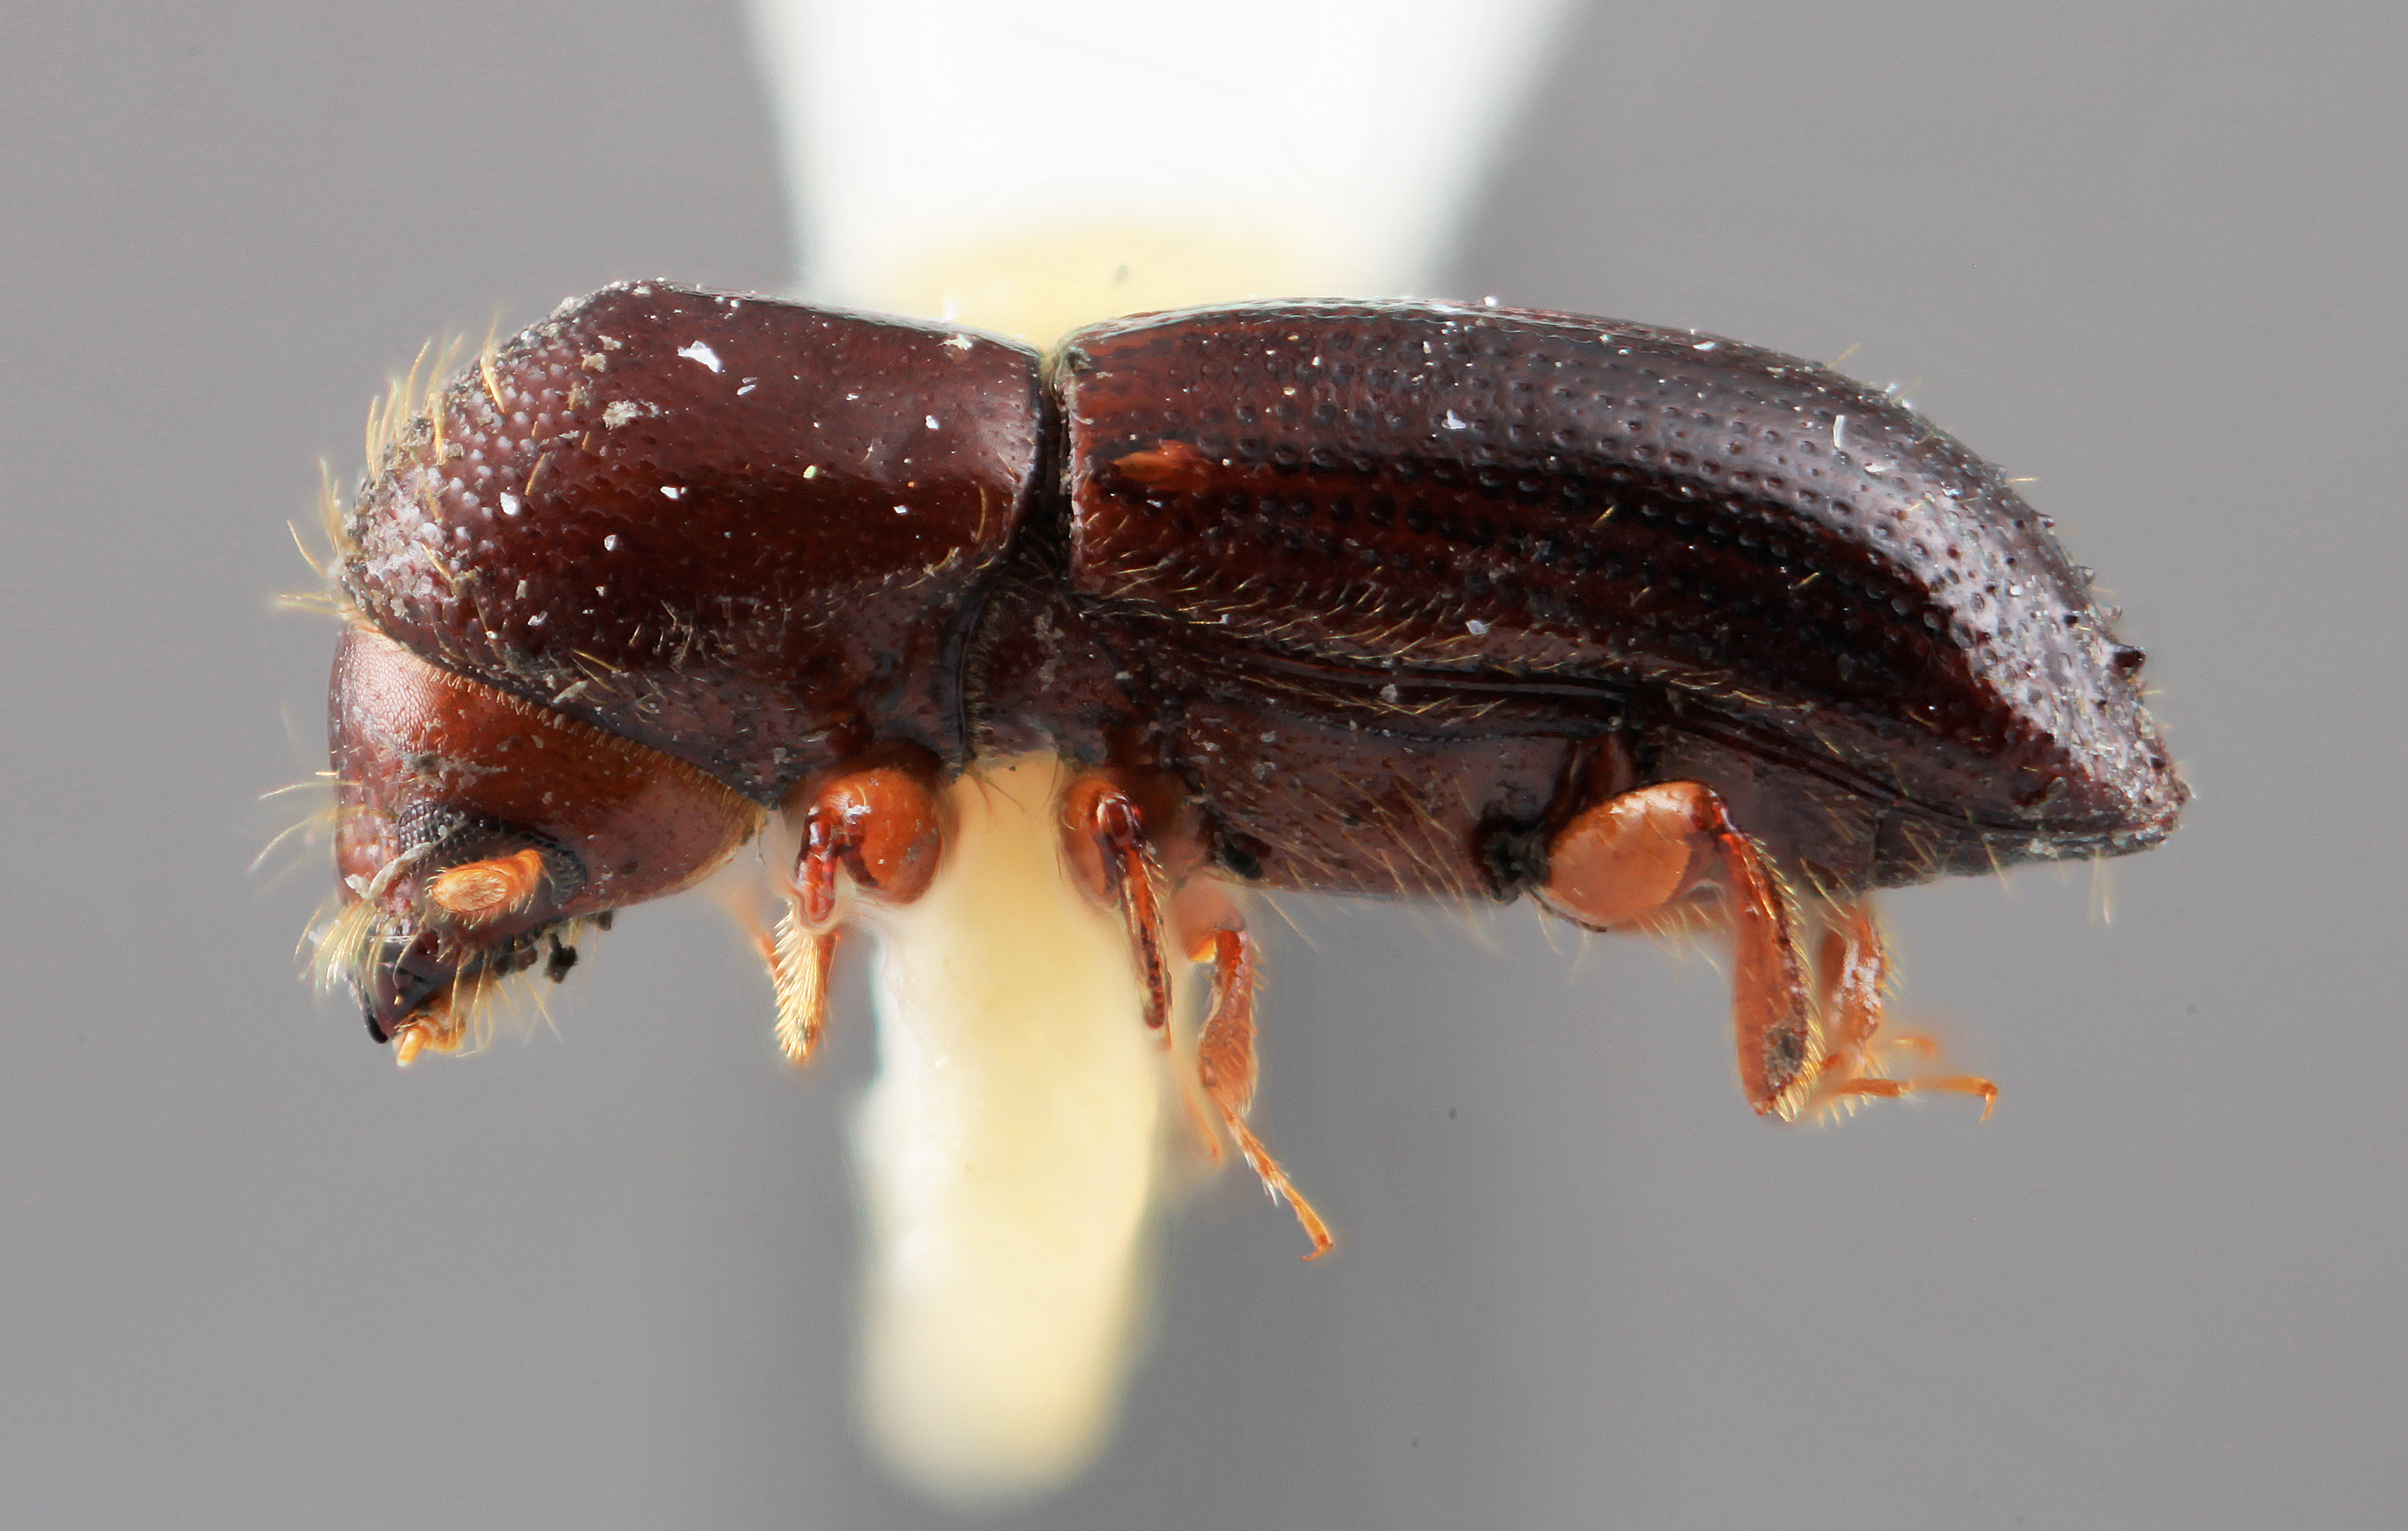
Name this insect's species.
Xyleborus aclinis
